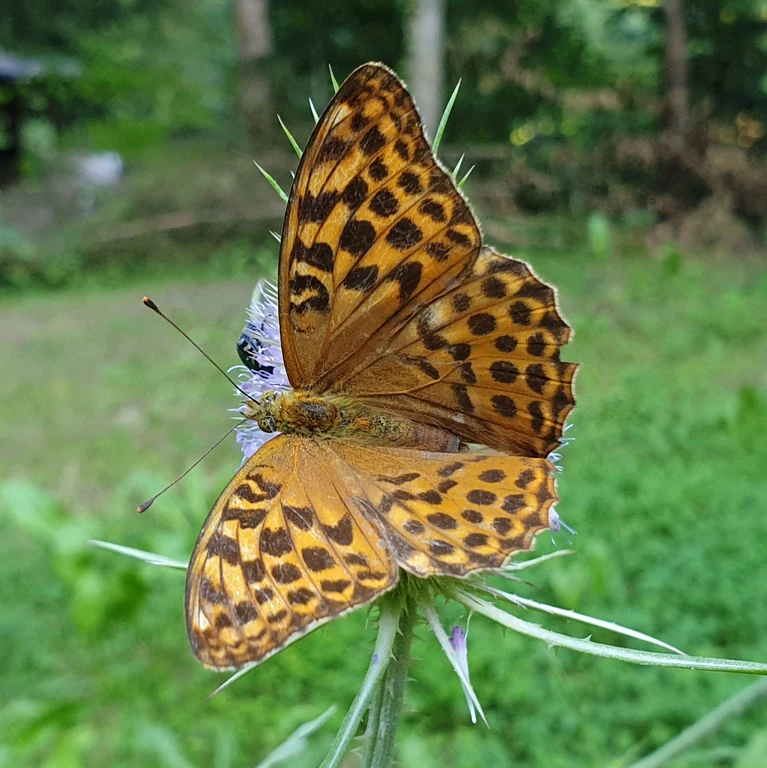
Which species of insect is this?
Argynnis paphia
